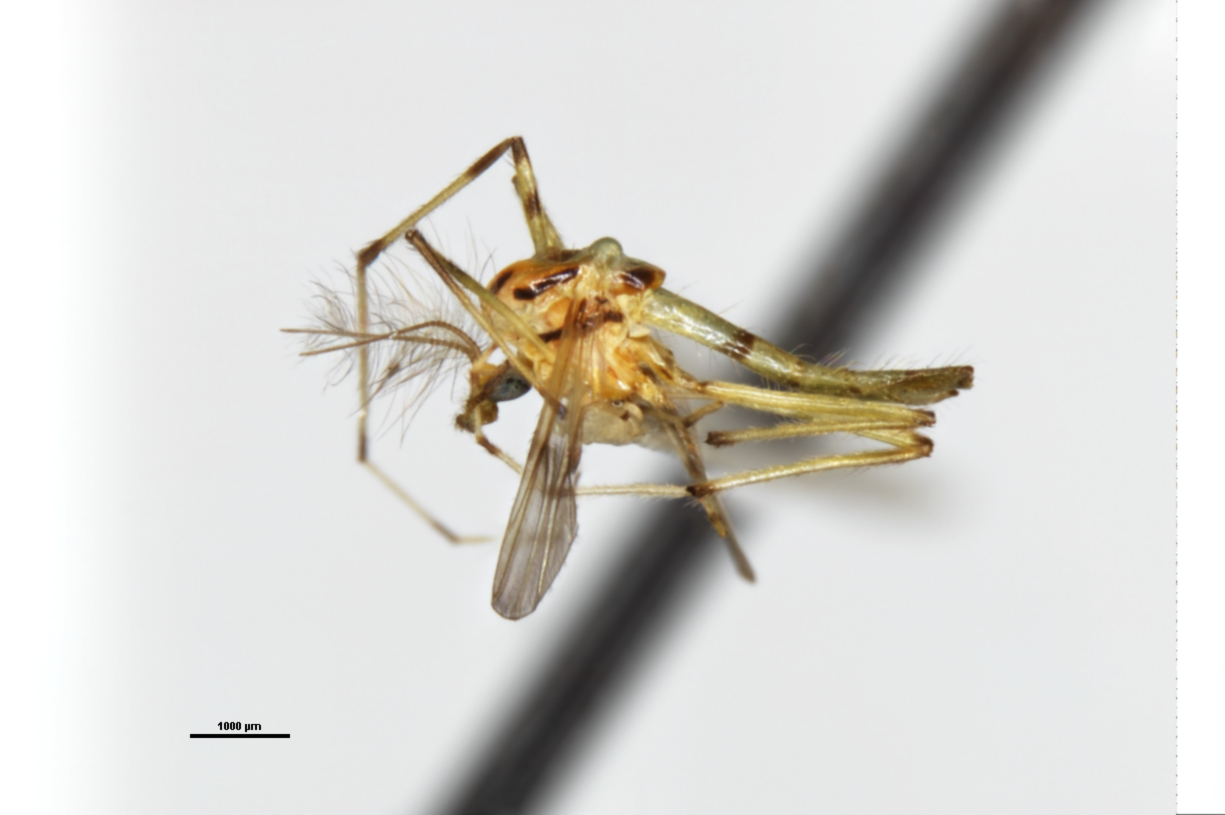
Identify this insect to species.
Riethia cinctipes
